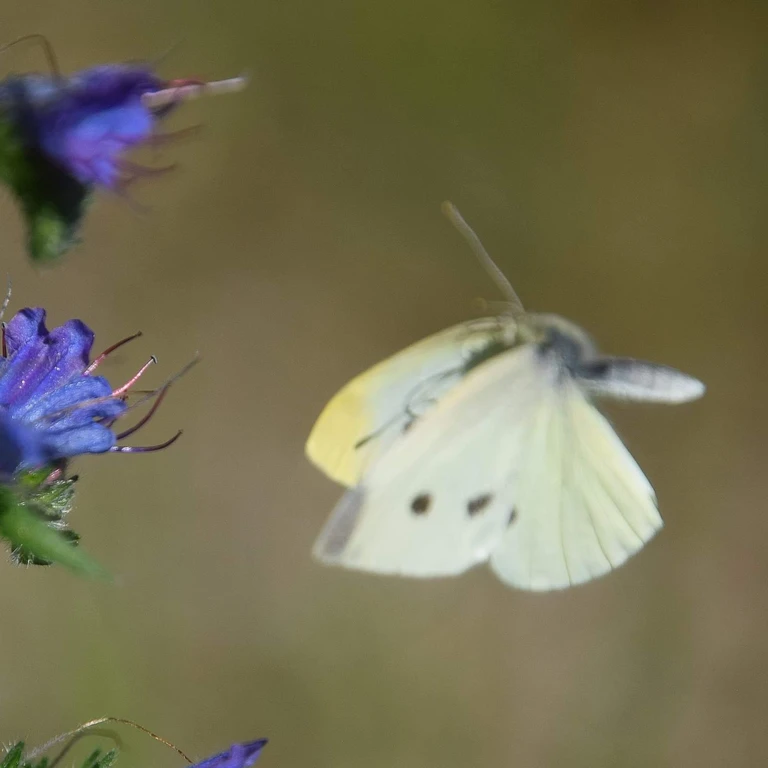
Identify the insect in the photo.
Pieris rapae
